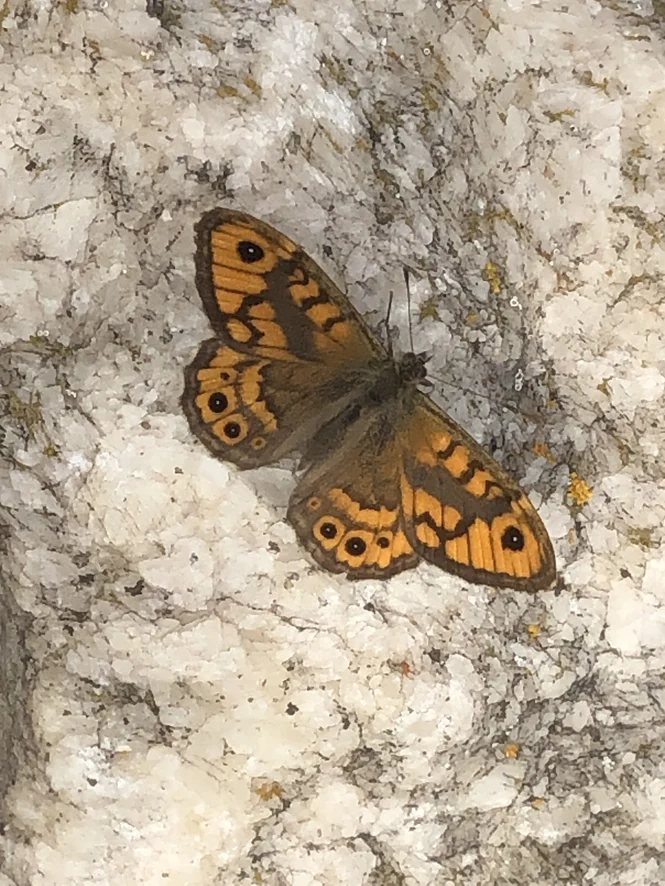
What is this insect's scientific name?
Lasiommata megera (also Pararge megera)
